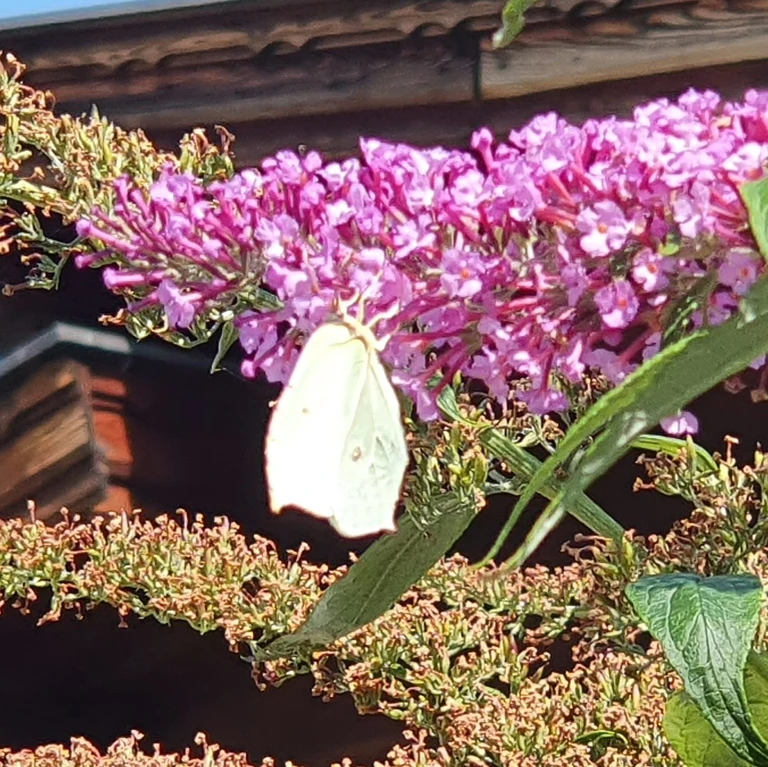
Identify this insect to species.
Gonepteryx rhamni
